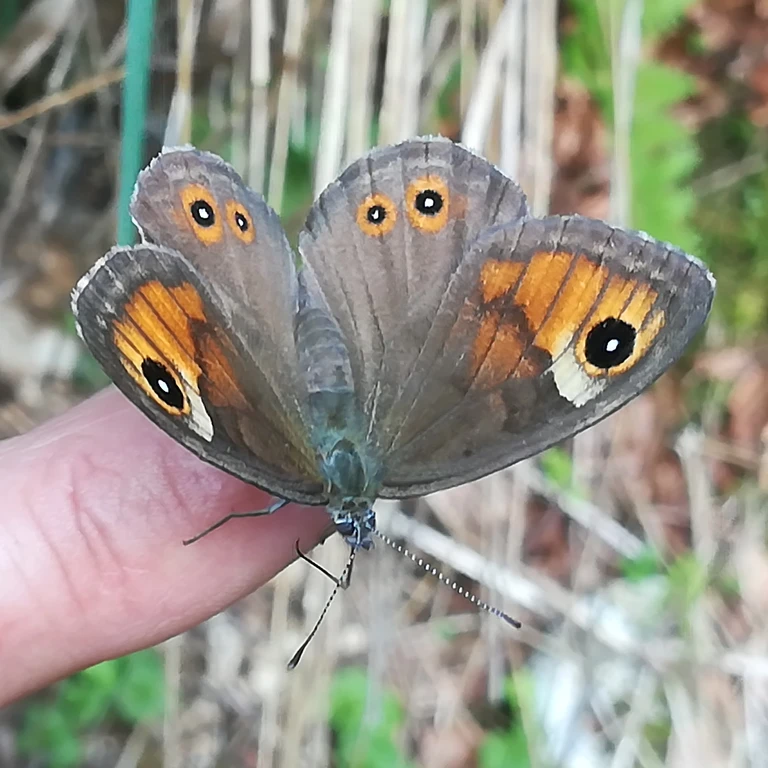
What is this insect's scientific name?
Lasiommata maera (also Pararge maera)
